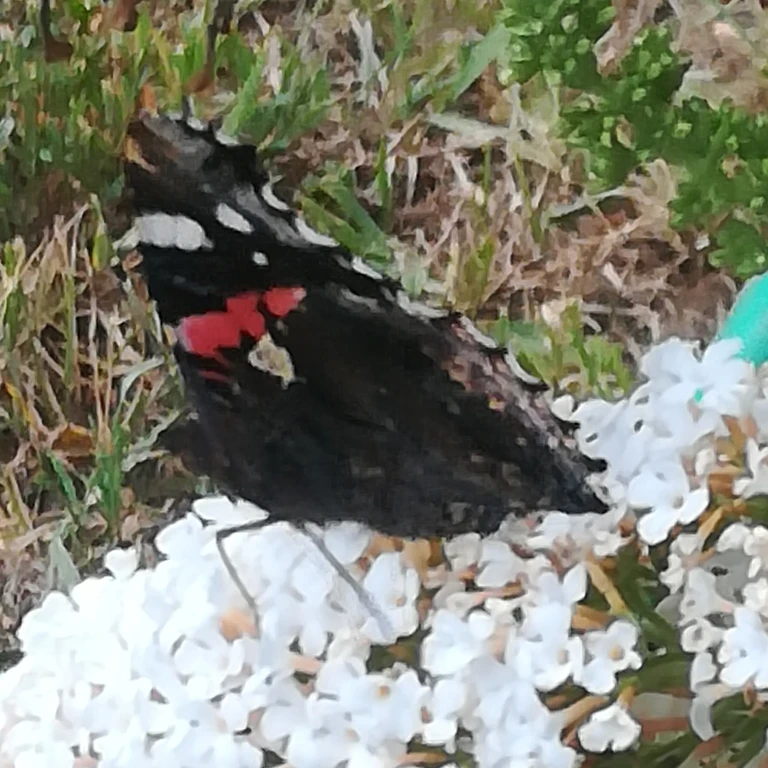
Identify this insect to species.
Vanessa atalanta
